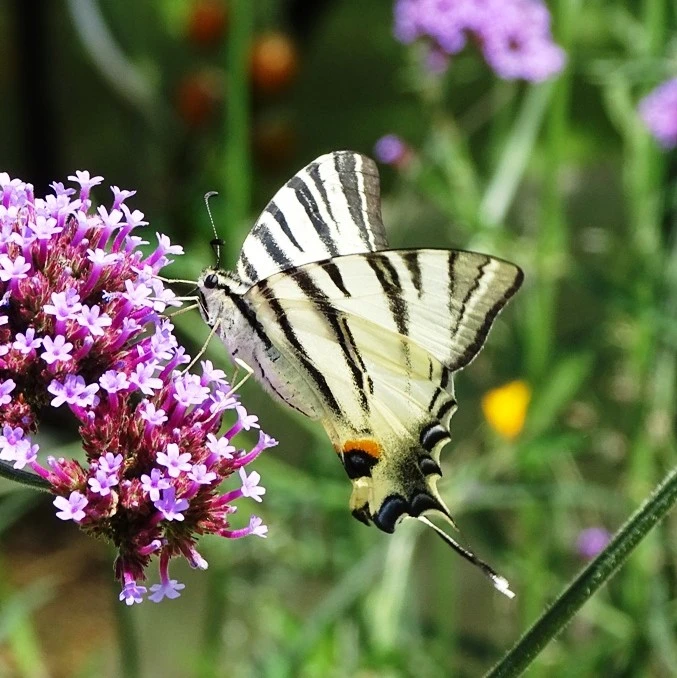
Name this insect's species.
Iphiclides podalirius
